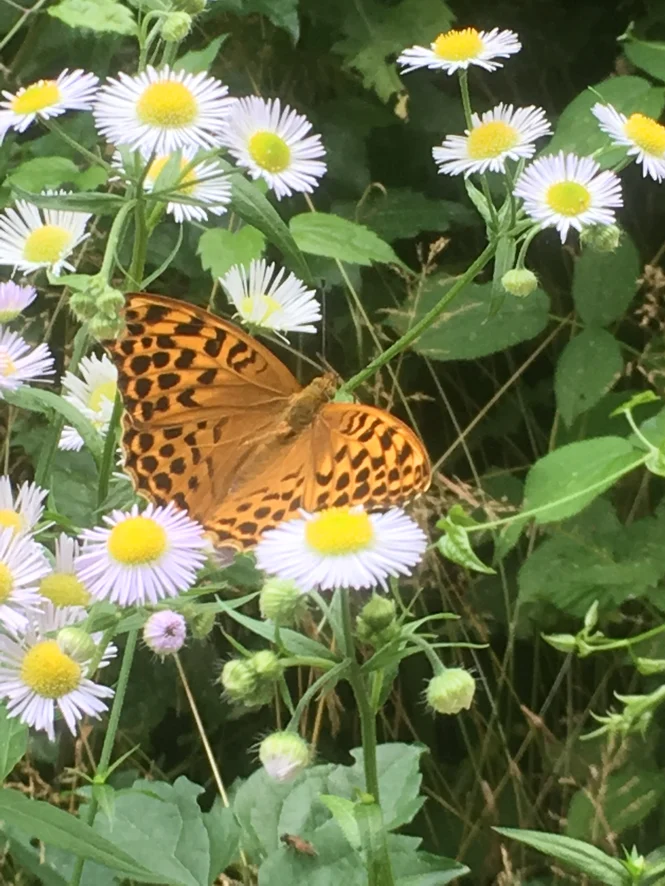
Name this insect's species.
Argynnis paphia
